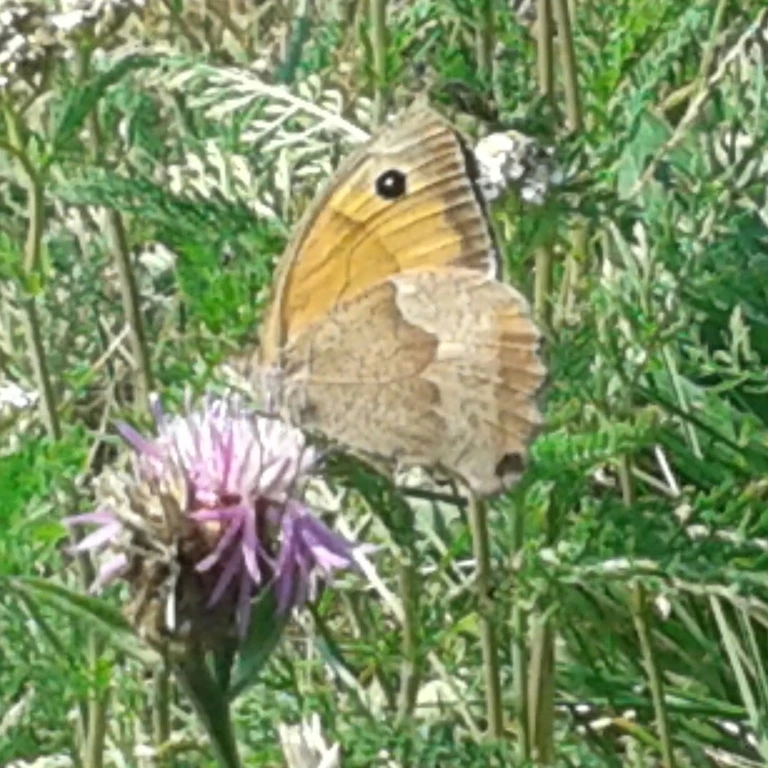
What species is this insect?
Maniola jurtina
